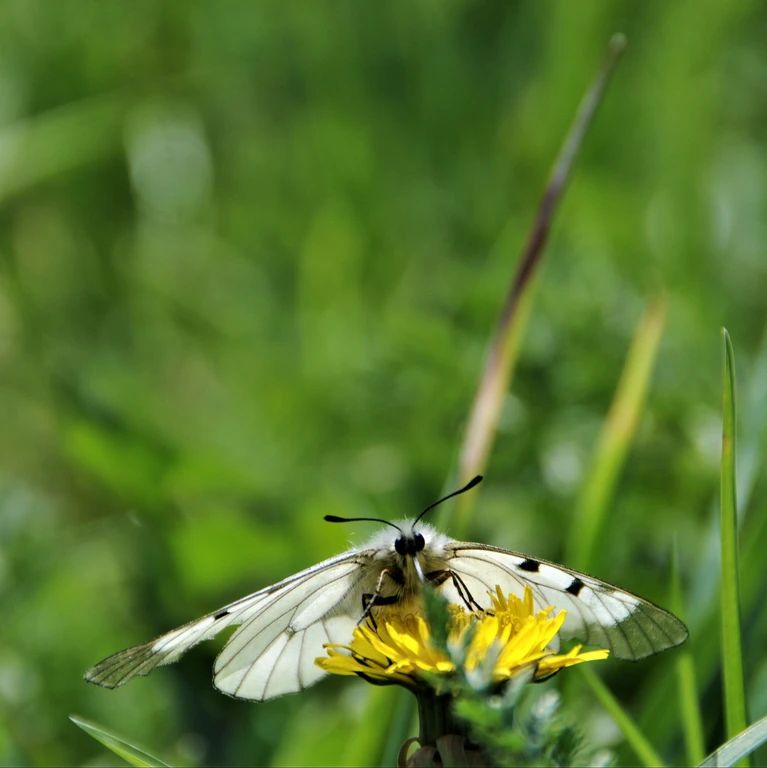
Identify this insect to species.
Parnassius mnemosyne
